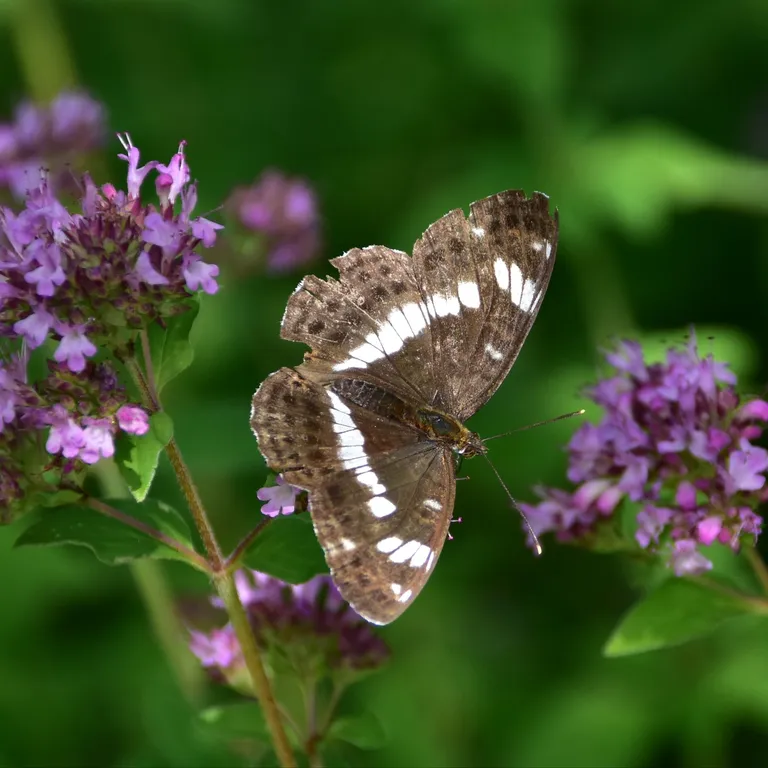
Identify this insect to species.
Limenitis camilla (also Ladoga camilla)
